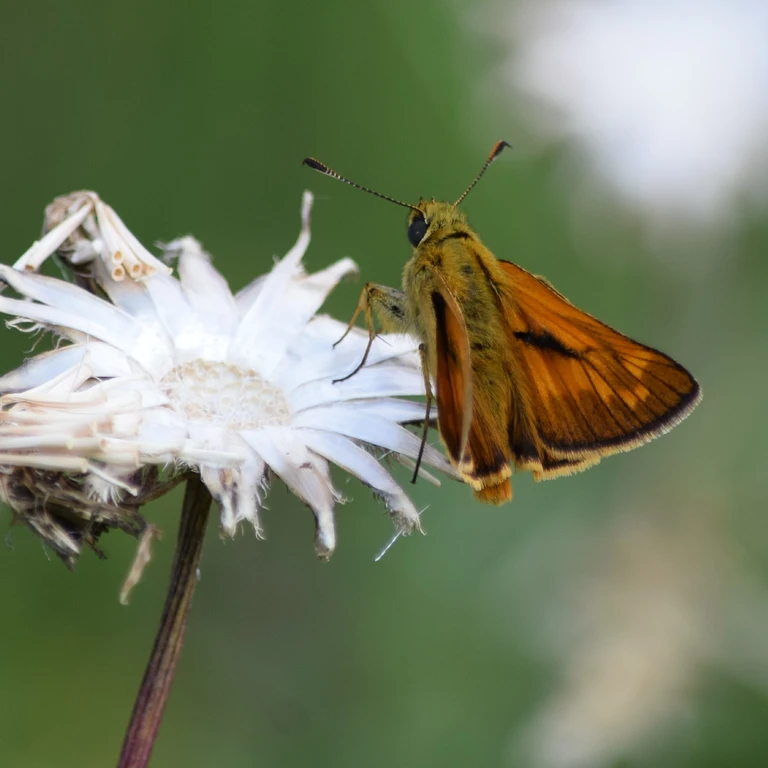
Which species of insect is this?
Ochlodes sylvanus (also Ochlodes venata)
